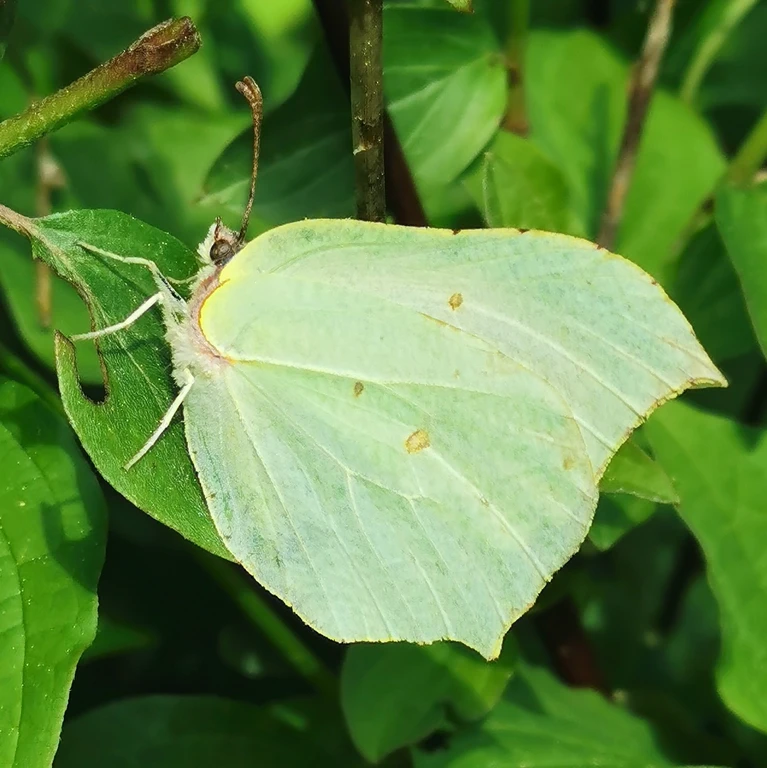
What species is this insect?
Gonepteryx rhamni
